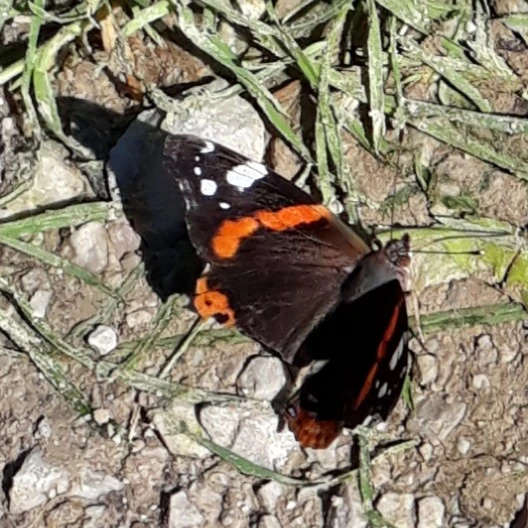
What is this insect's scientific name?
Vanessa atalanta
